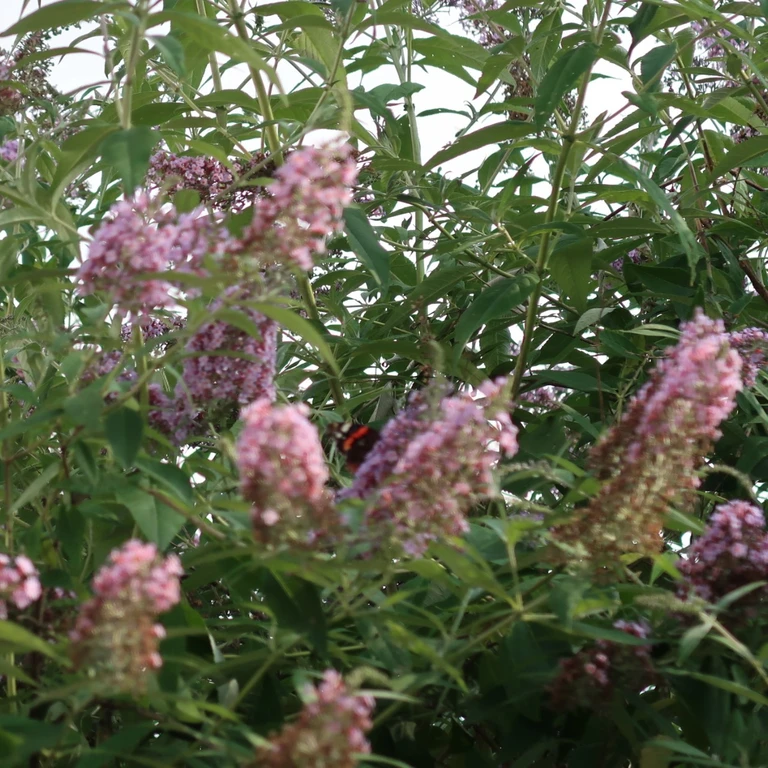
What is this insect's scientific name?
Vanessa atalanta
